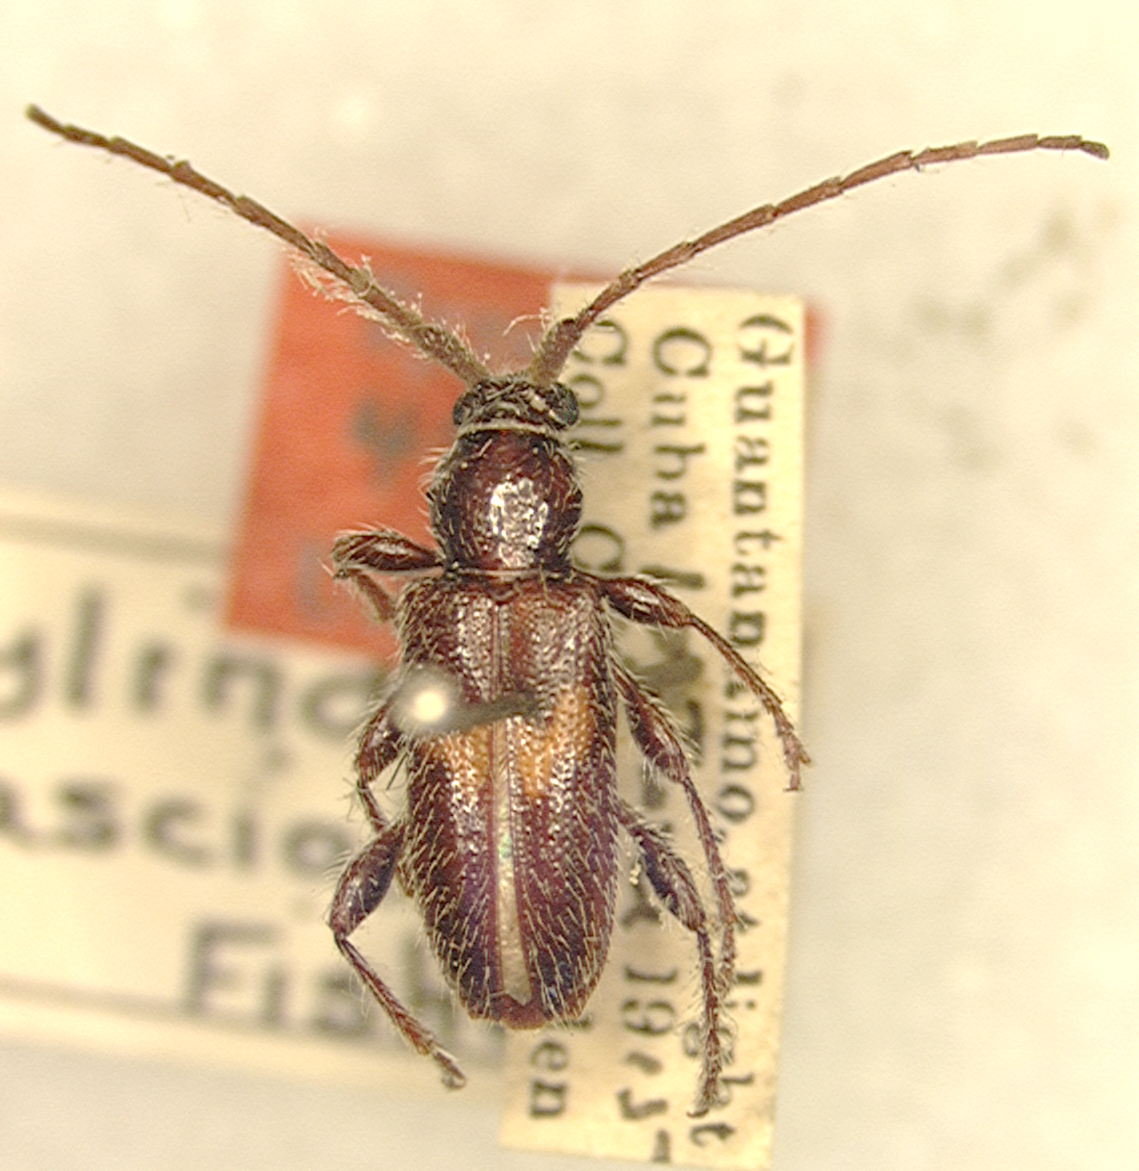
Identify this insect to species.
Curtomerus fasciatus (also Cylindera fasciata)
